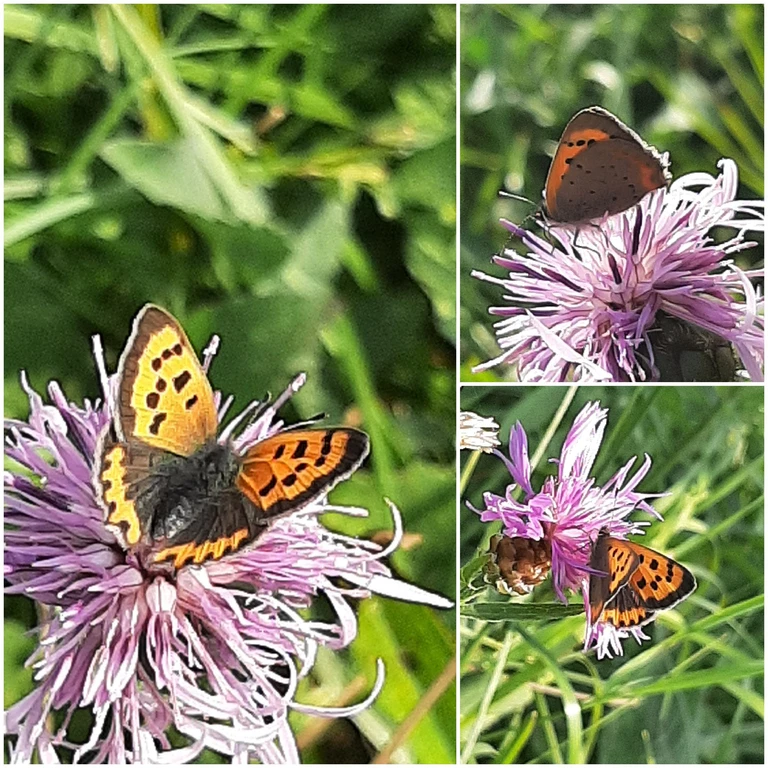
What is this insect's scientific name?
Lycaena phlaeas
